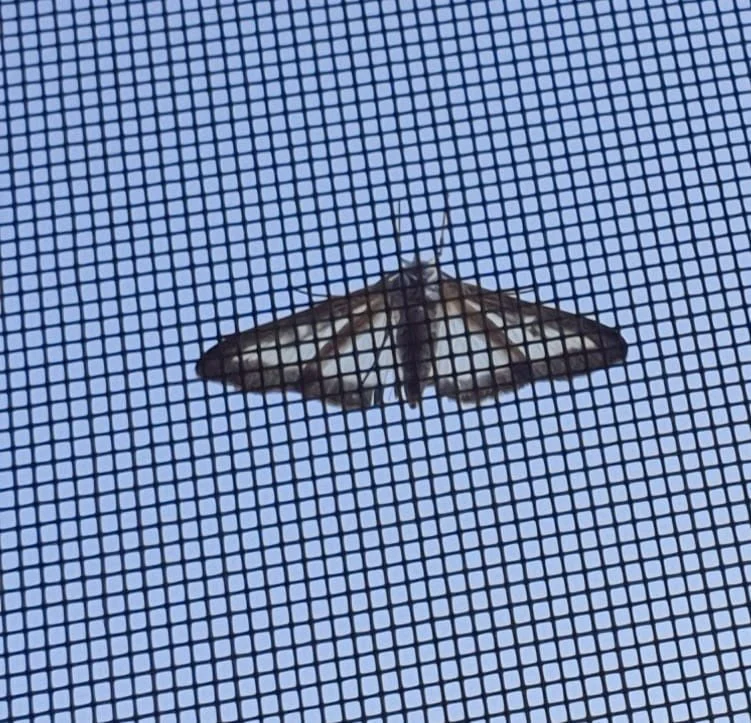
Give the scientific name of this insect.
Cydalima perspectalis
